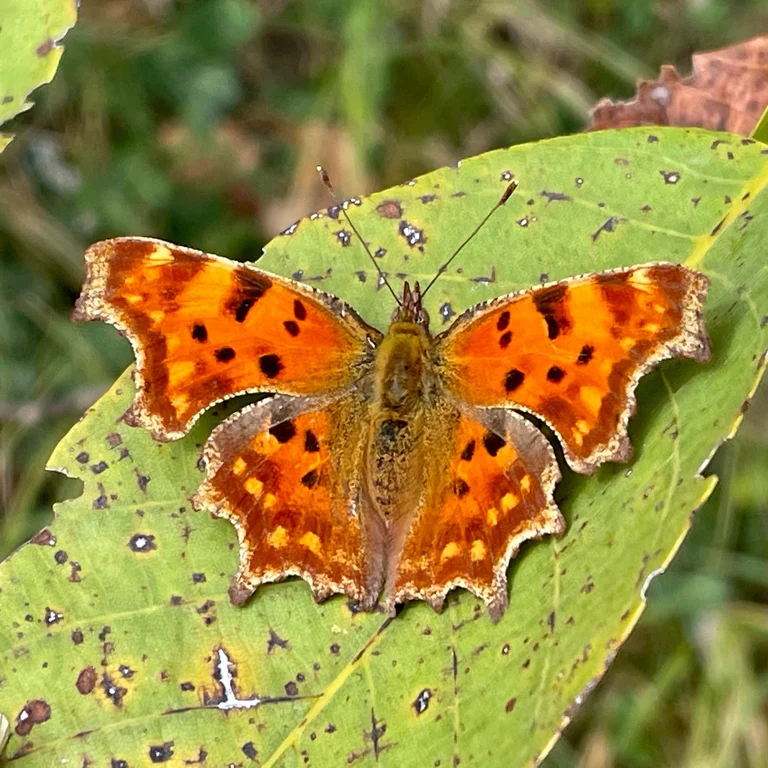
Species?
Polygonia c-album
